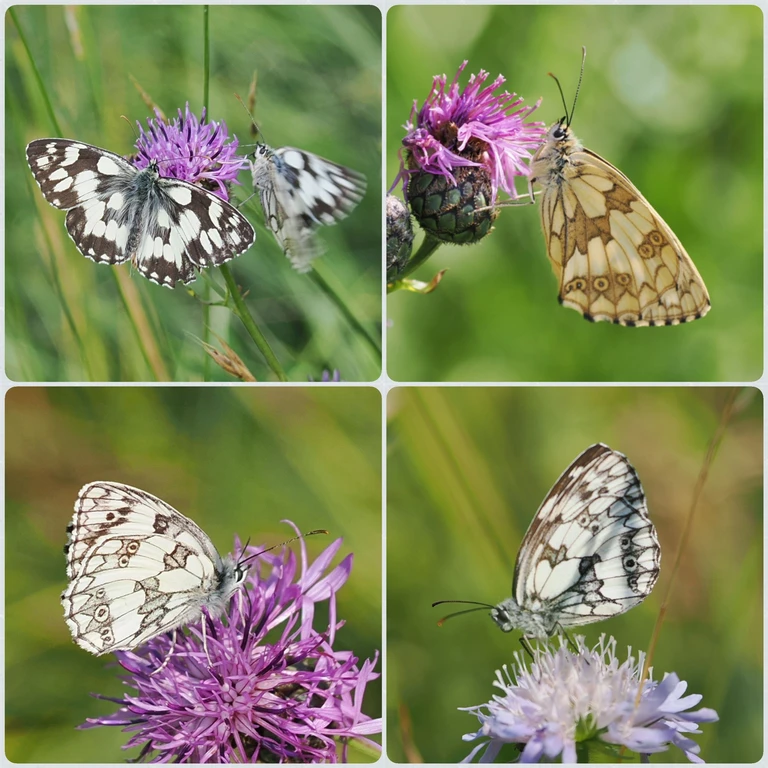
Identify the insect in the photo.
Melanargia galathea
